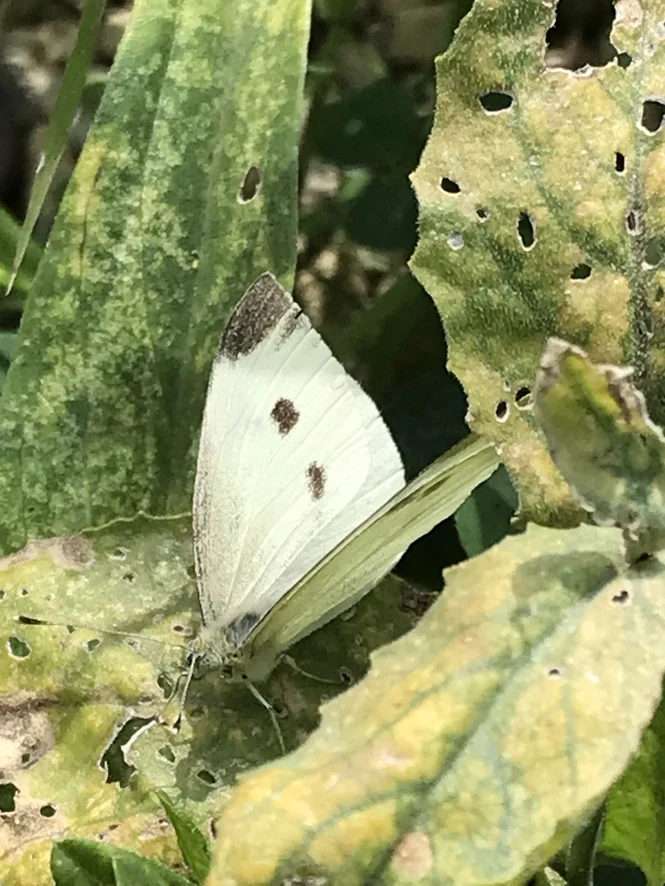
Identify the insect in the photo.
Pieris rapae
